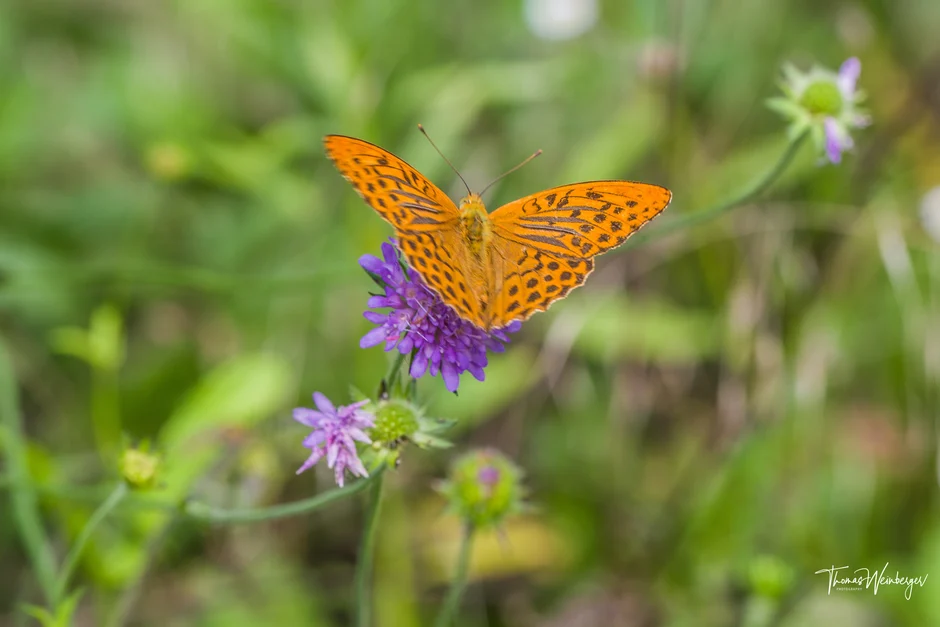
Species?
Argynnis paphia
